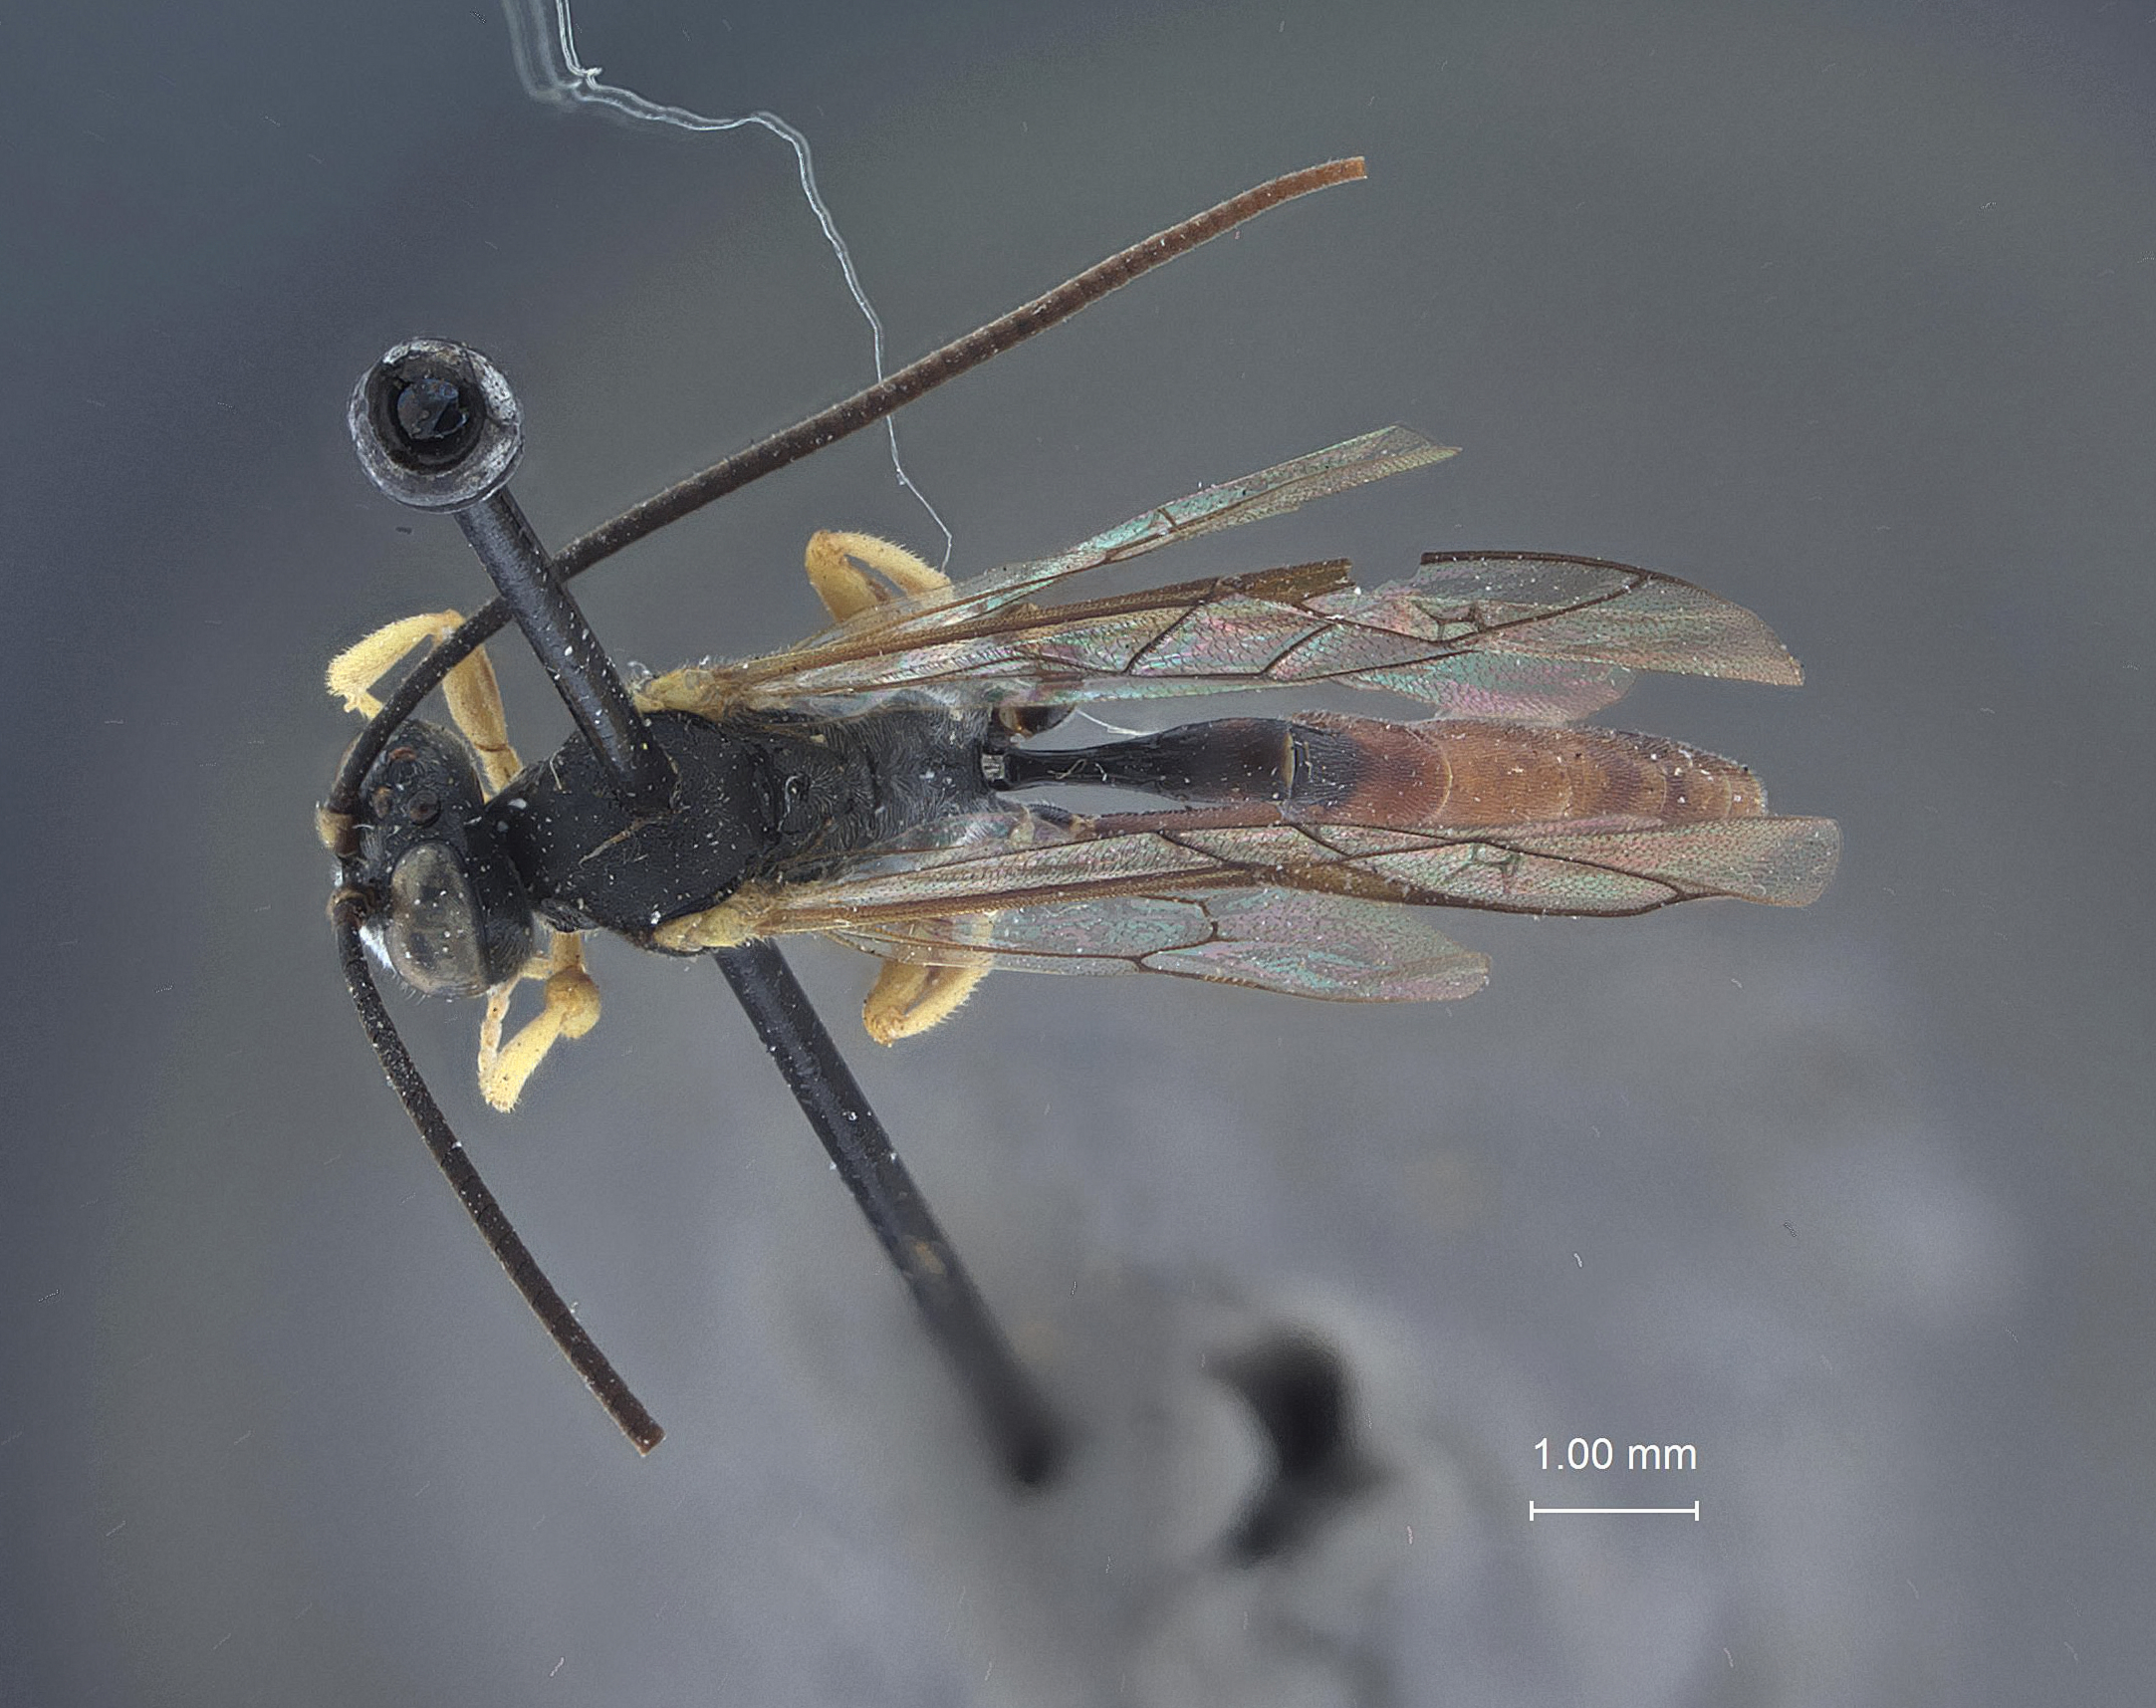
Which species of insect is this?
Campoplegidea ocellata
